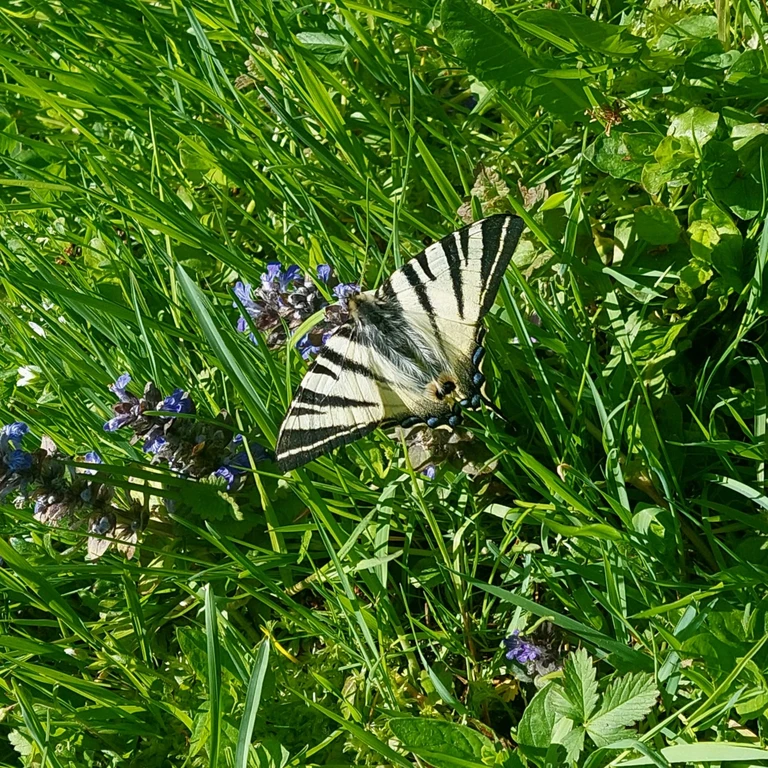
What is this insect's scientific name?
Iphiclides podalirius
